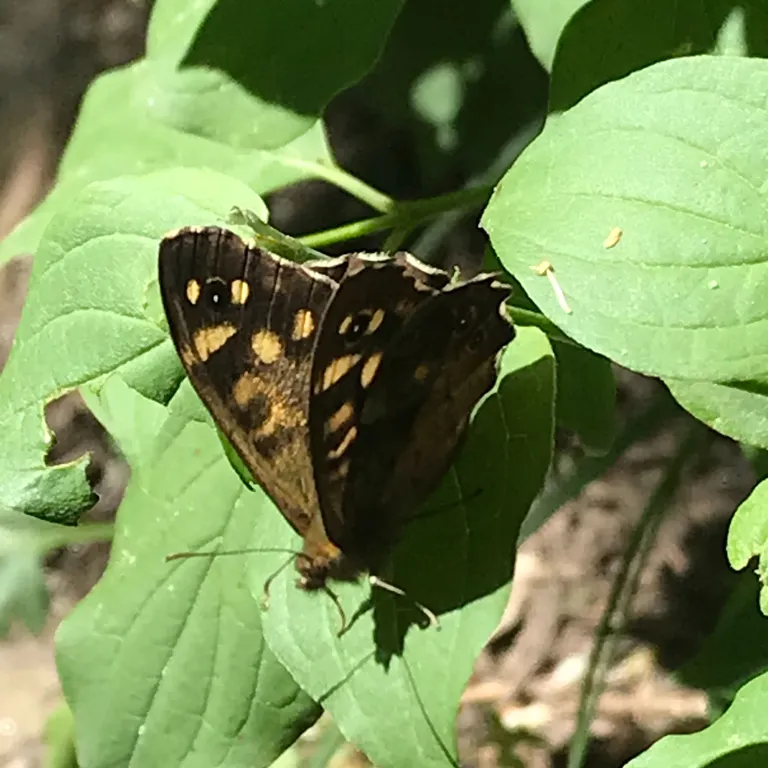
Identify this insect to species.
Pararge aegeria
